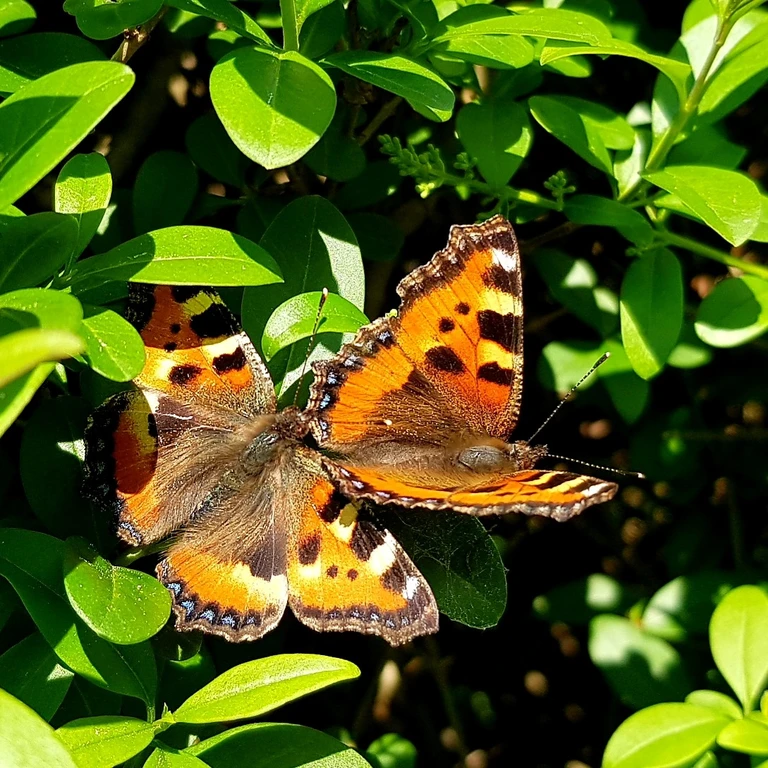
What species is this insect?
Aglais urticae
